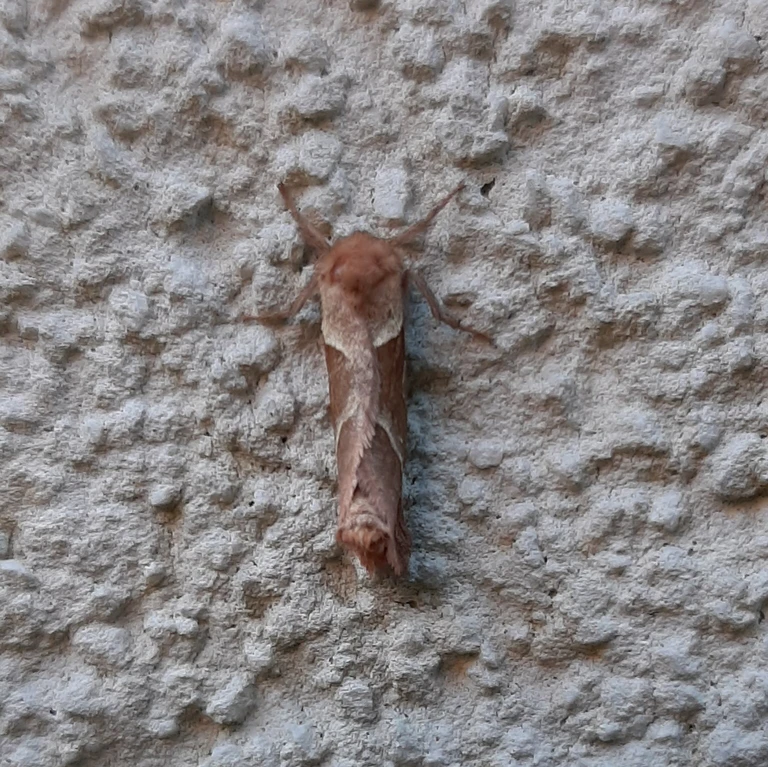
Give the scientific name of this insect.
Triodia sylvina
